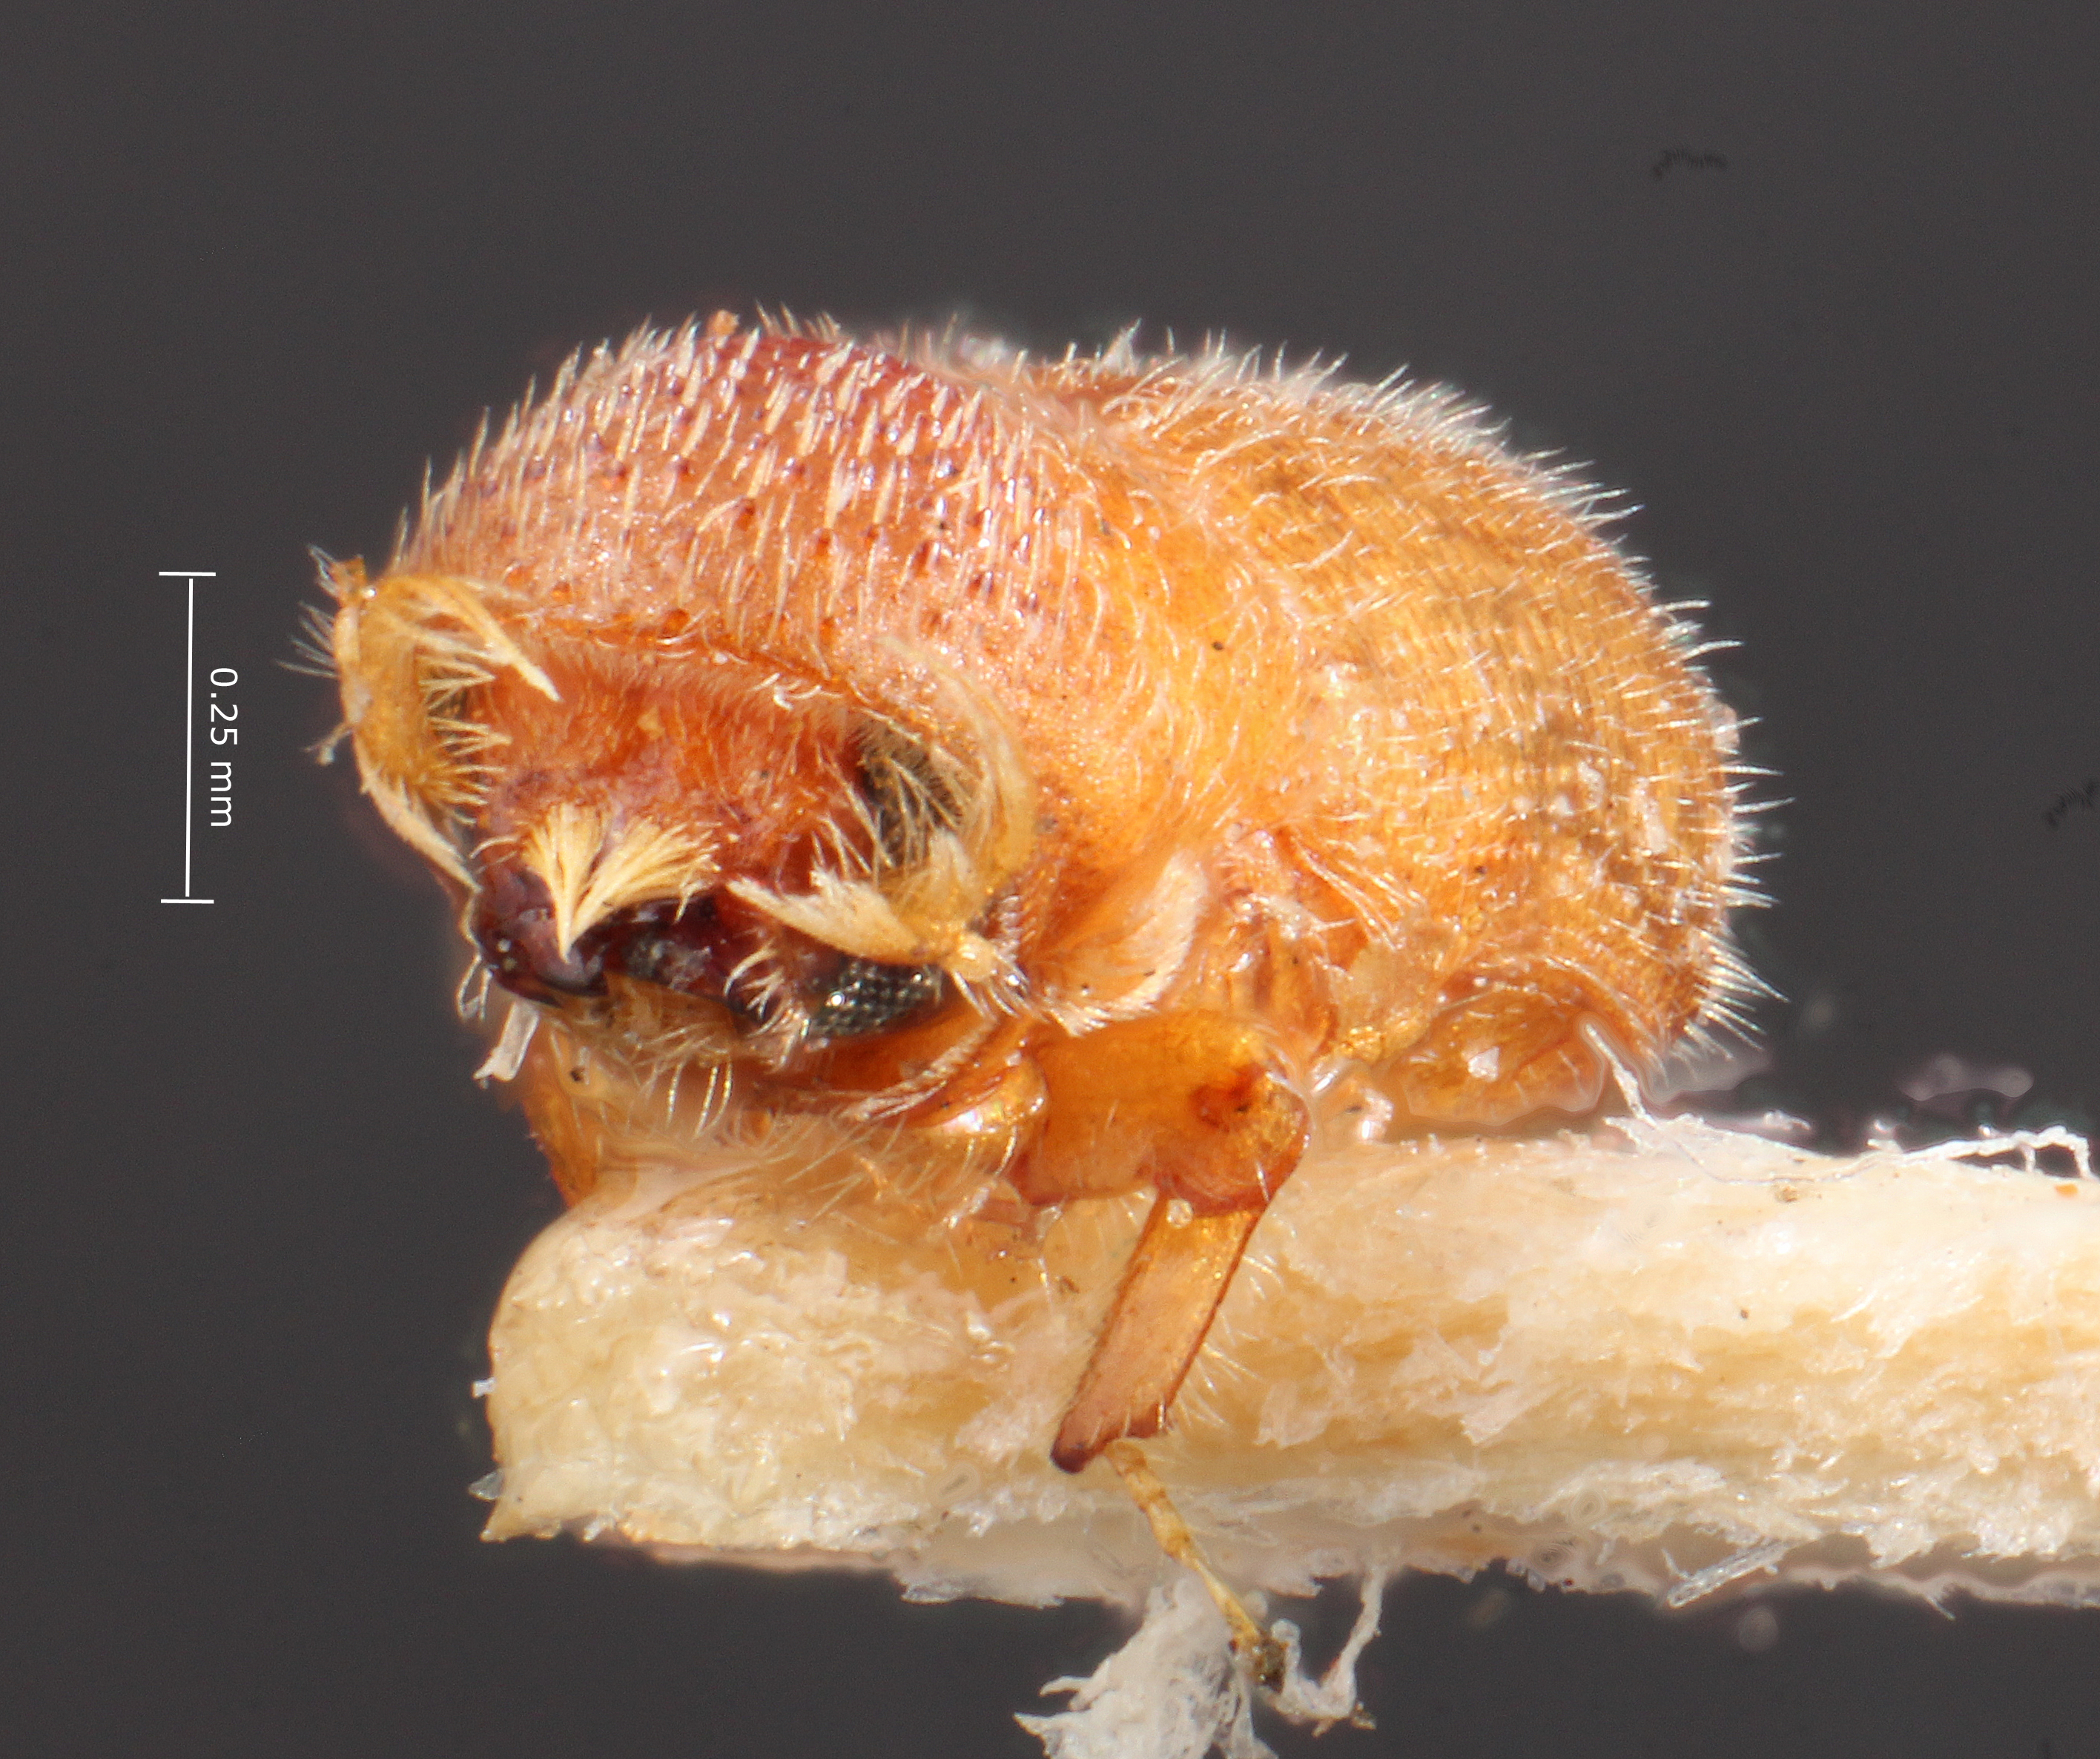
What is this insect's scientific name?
Micracis swainei
